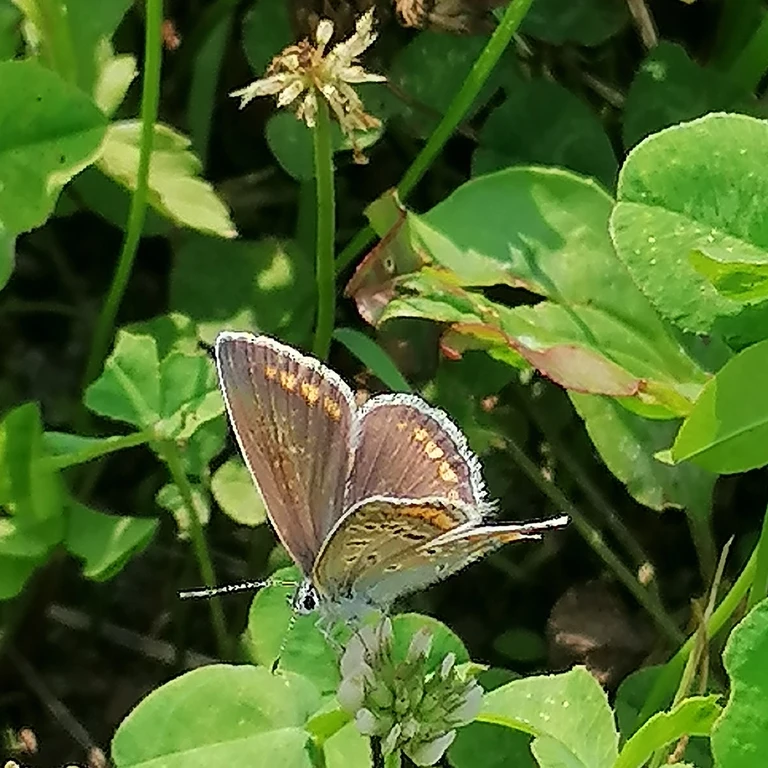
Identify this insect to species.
Polyommatus icarus
